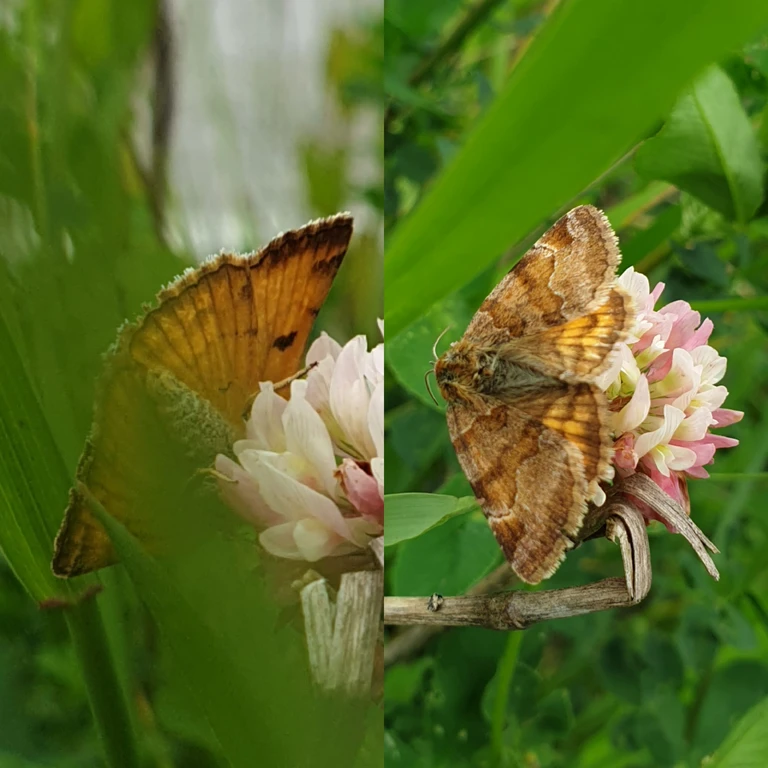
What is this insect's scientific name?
Euclidia glyphica
